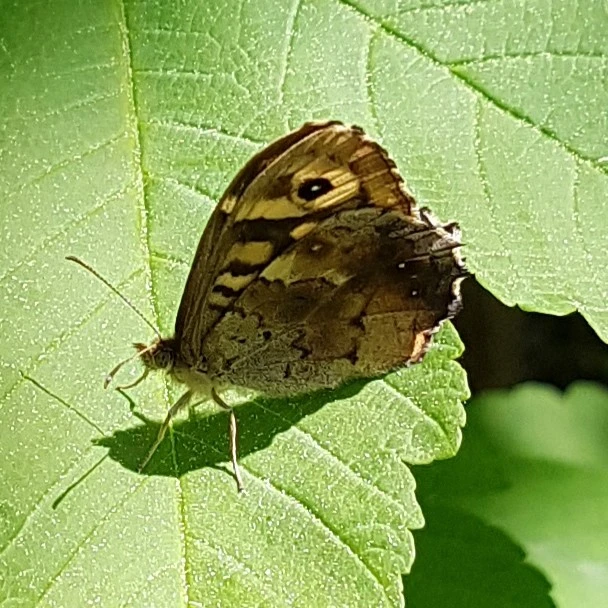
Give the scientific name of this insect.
Pararge aegeria
